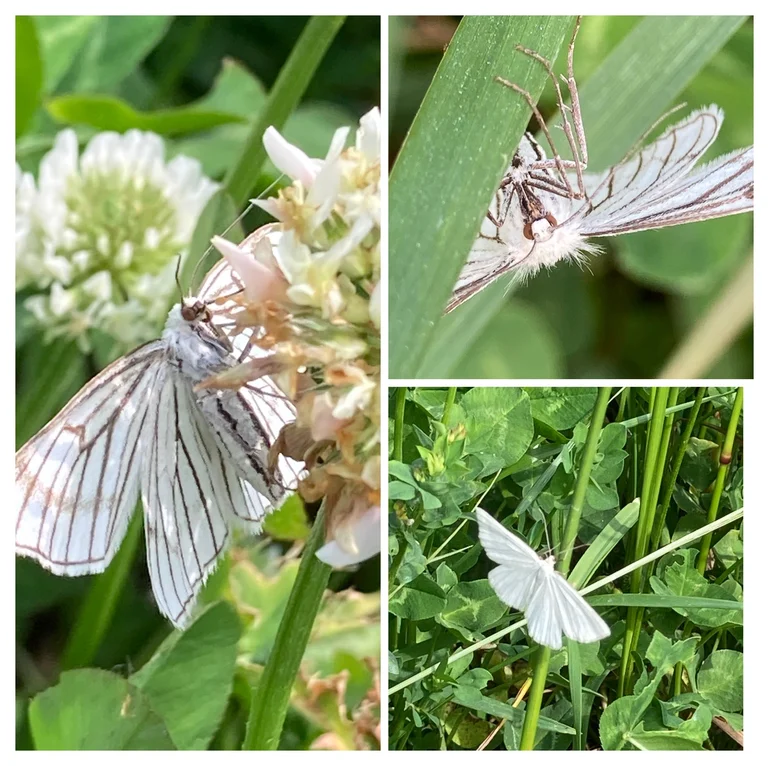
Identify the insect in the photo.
Siona lineata
